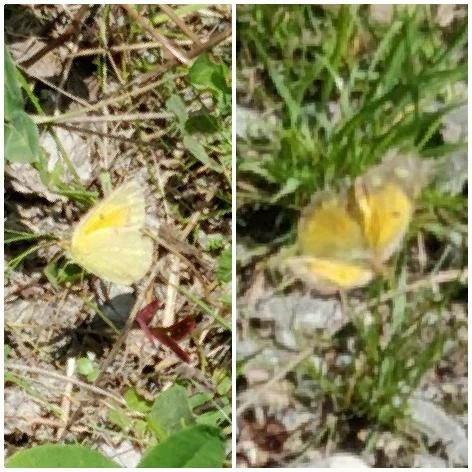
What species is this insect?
Colias croceus
